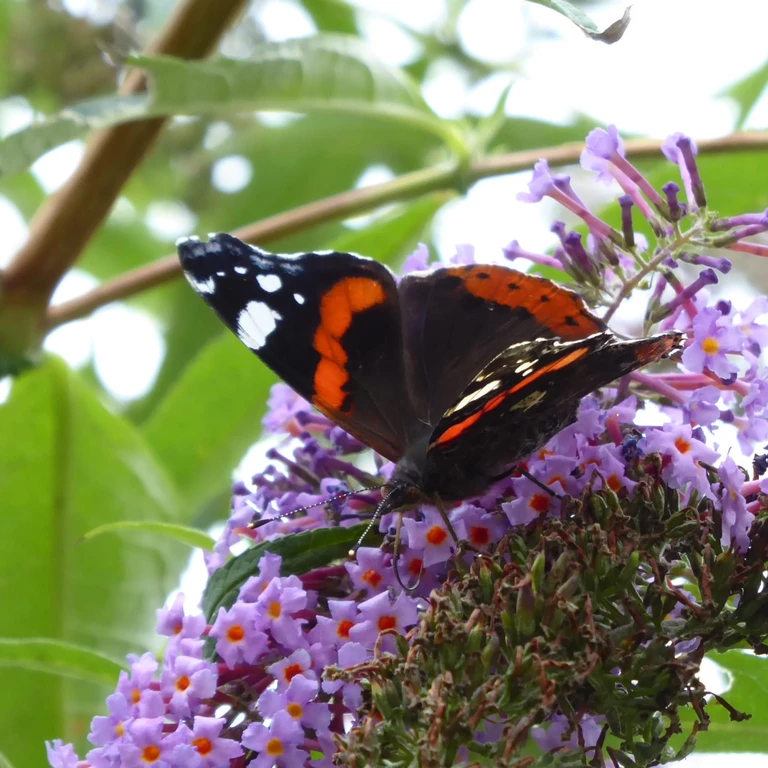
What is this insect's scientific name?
Vanessa atalanta
